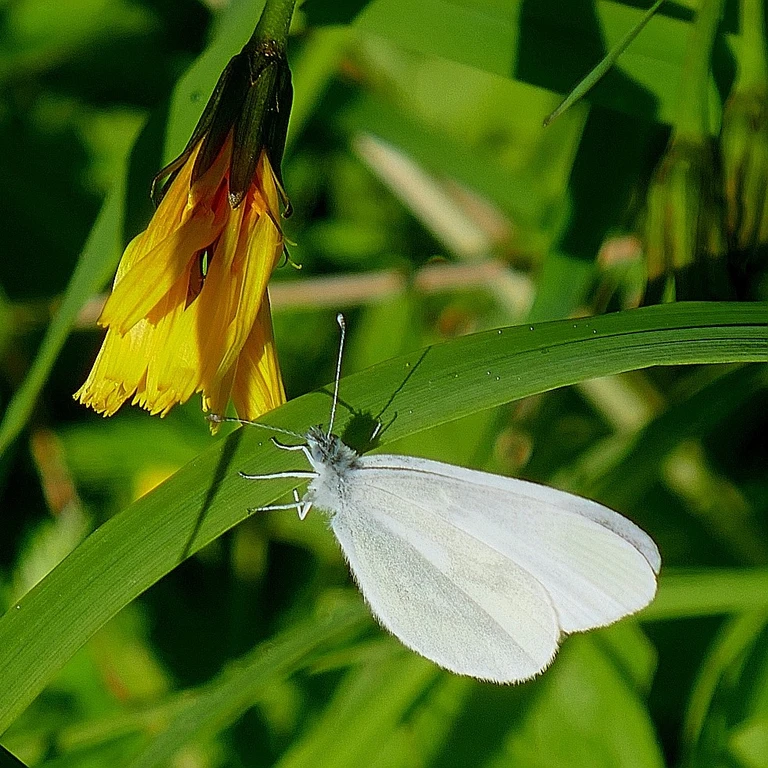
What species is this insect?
Leptidea sinapis/juvernica
